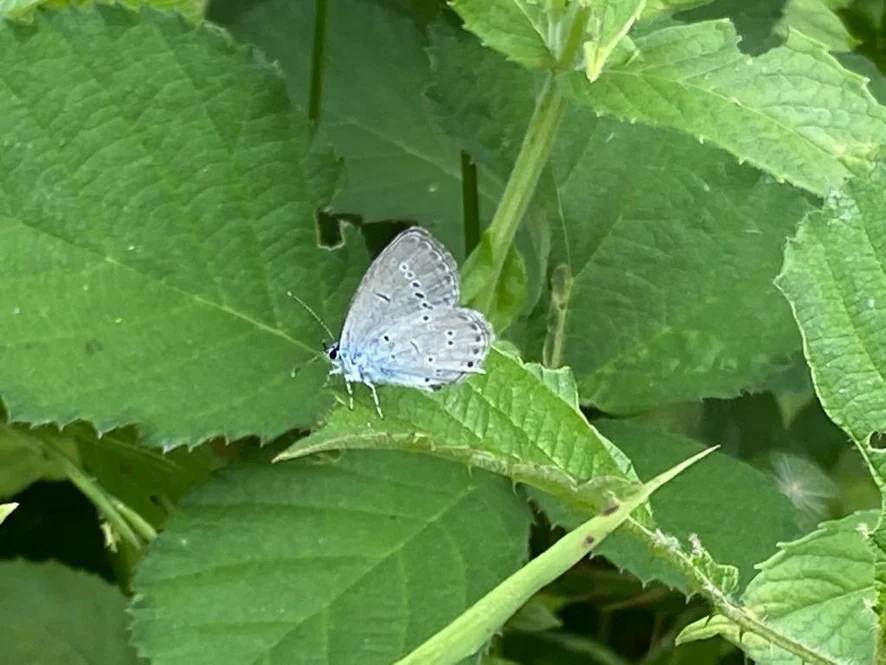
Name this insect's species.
Cupido decolorata (also Elkalyce decolorata)
